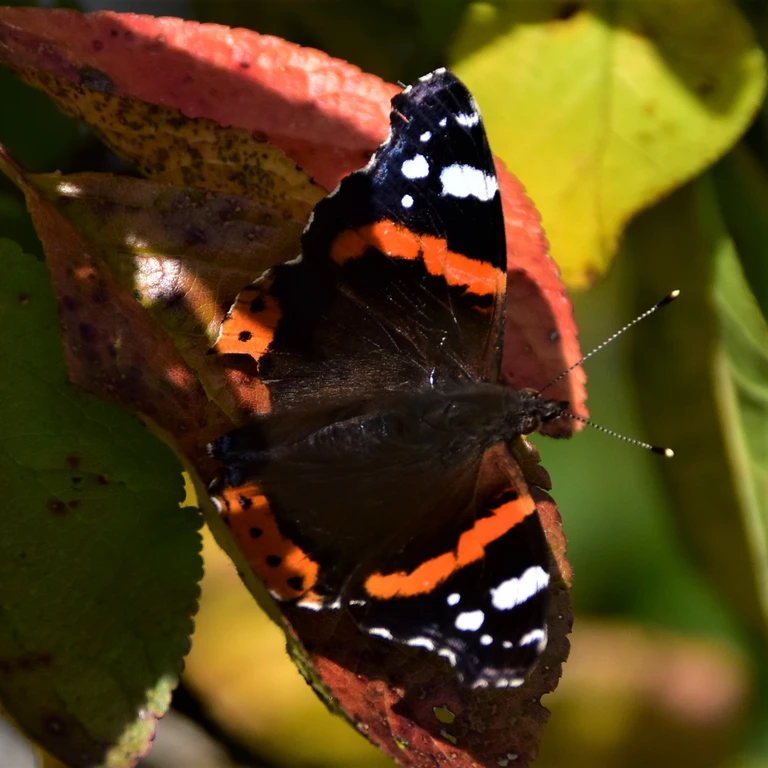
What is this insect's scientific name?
Vanessa atalanta
